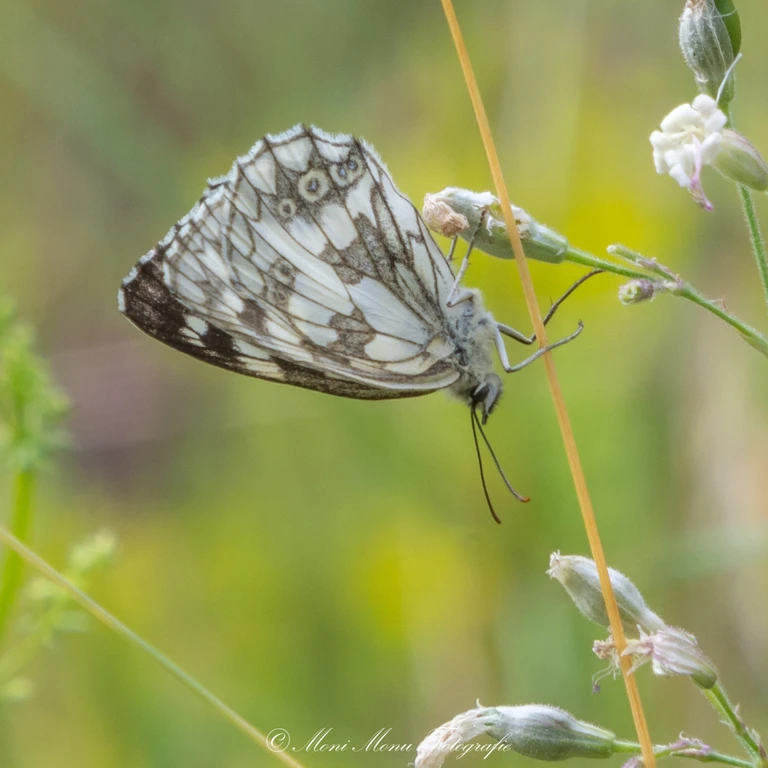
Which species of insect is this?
Melanargia galathea
